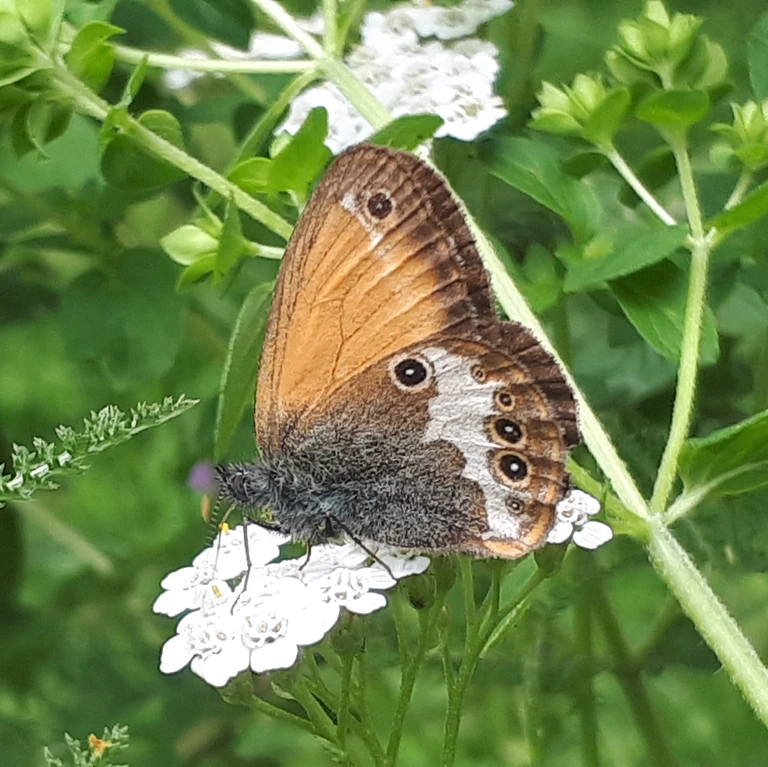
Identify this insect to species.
Coenonympha arcania
